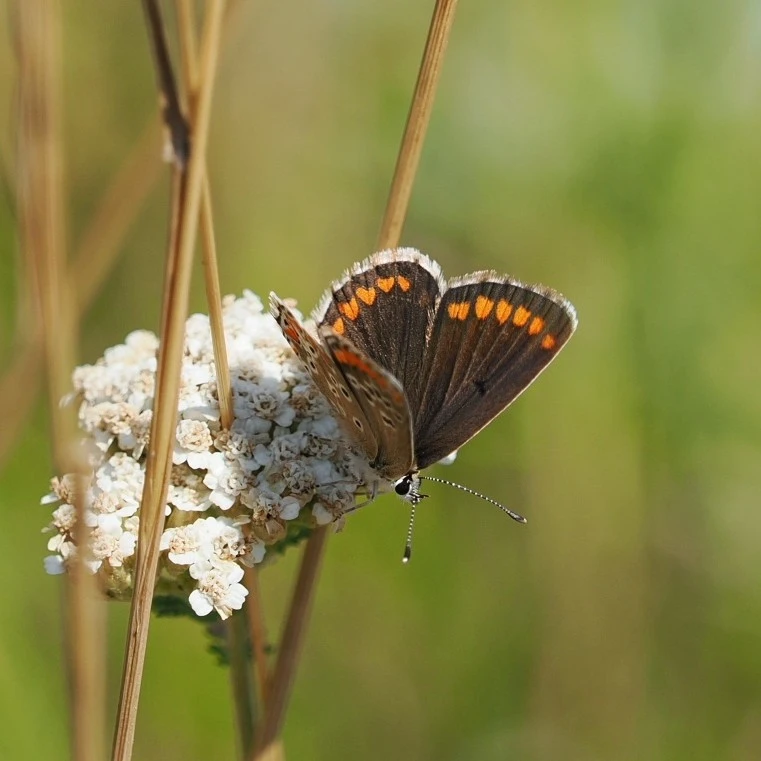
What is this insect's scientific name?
Aricia agestis/artaxerxes
